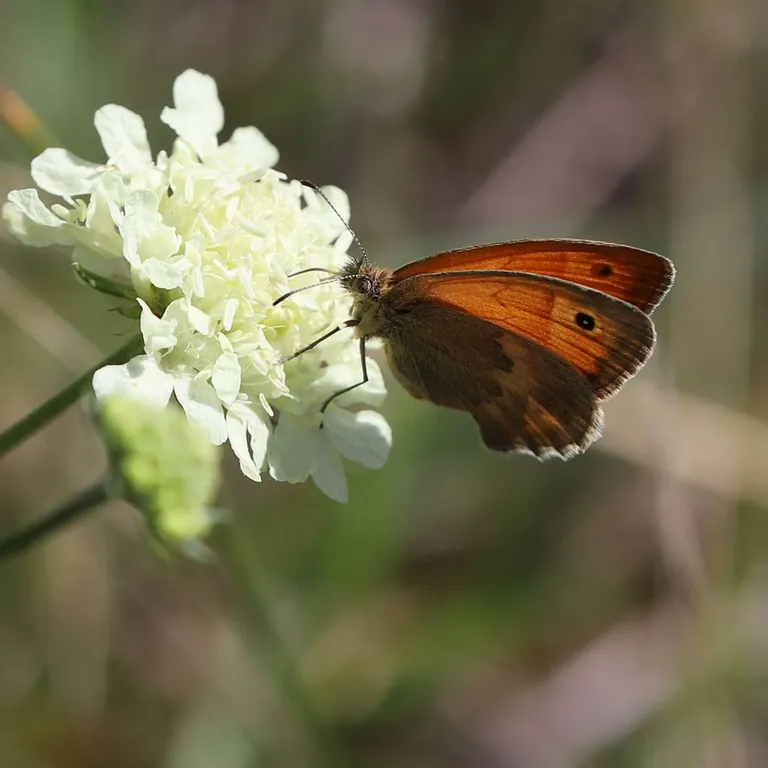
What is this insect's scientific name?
Coenonympha pamphilus
